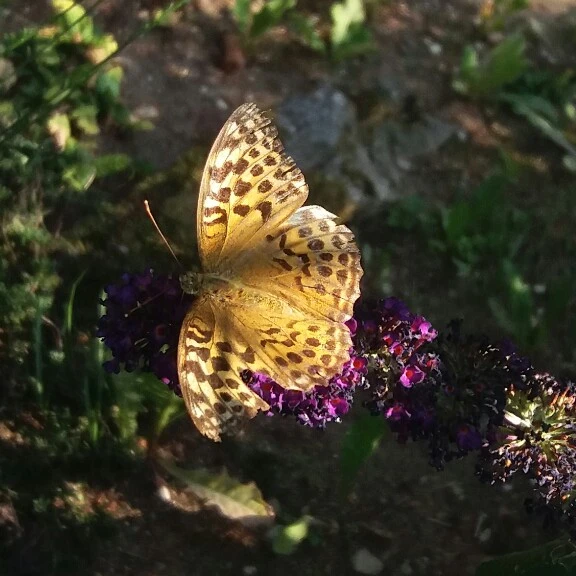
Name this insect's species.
Argynnis paphia
